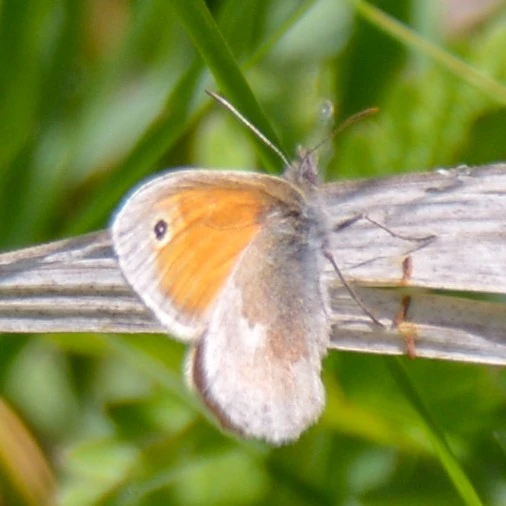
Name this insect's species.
Coenonympha pamphilus
